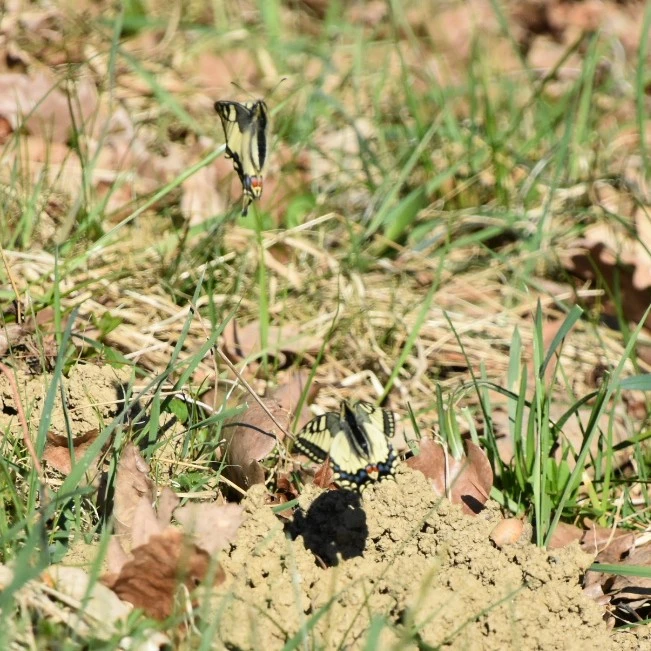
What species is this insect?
Papilio machaon
